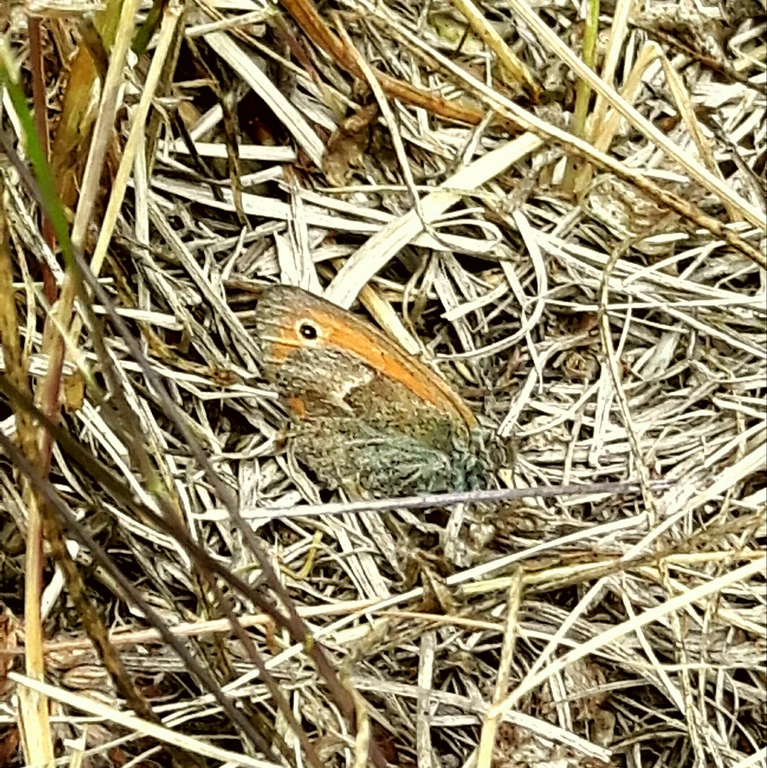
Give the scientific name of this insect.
Coenonympha pamphilus
